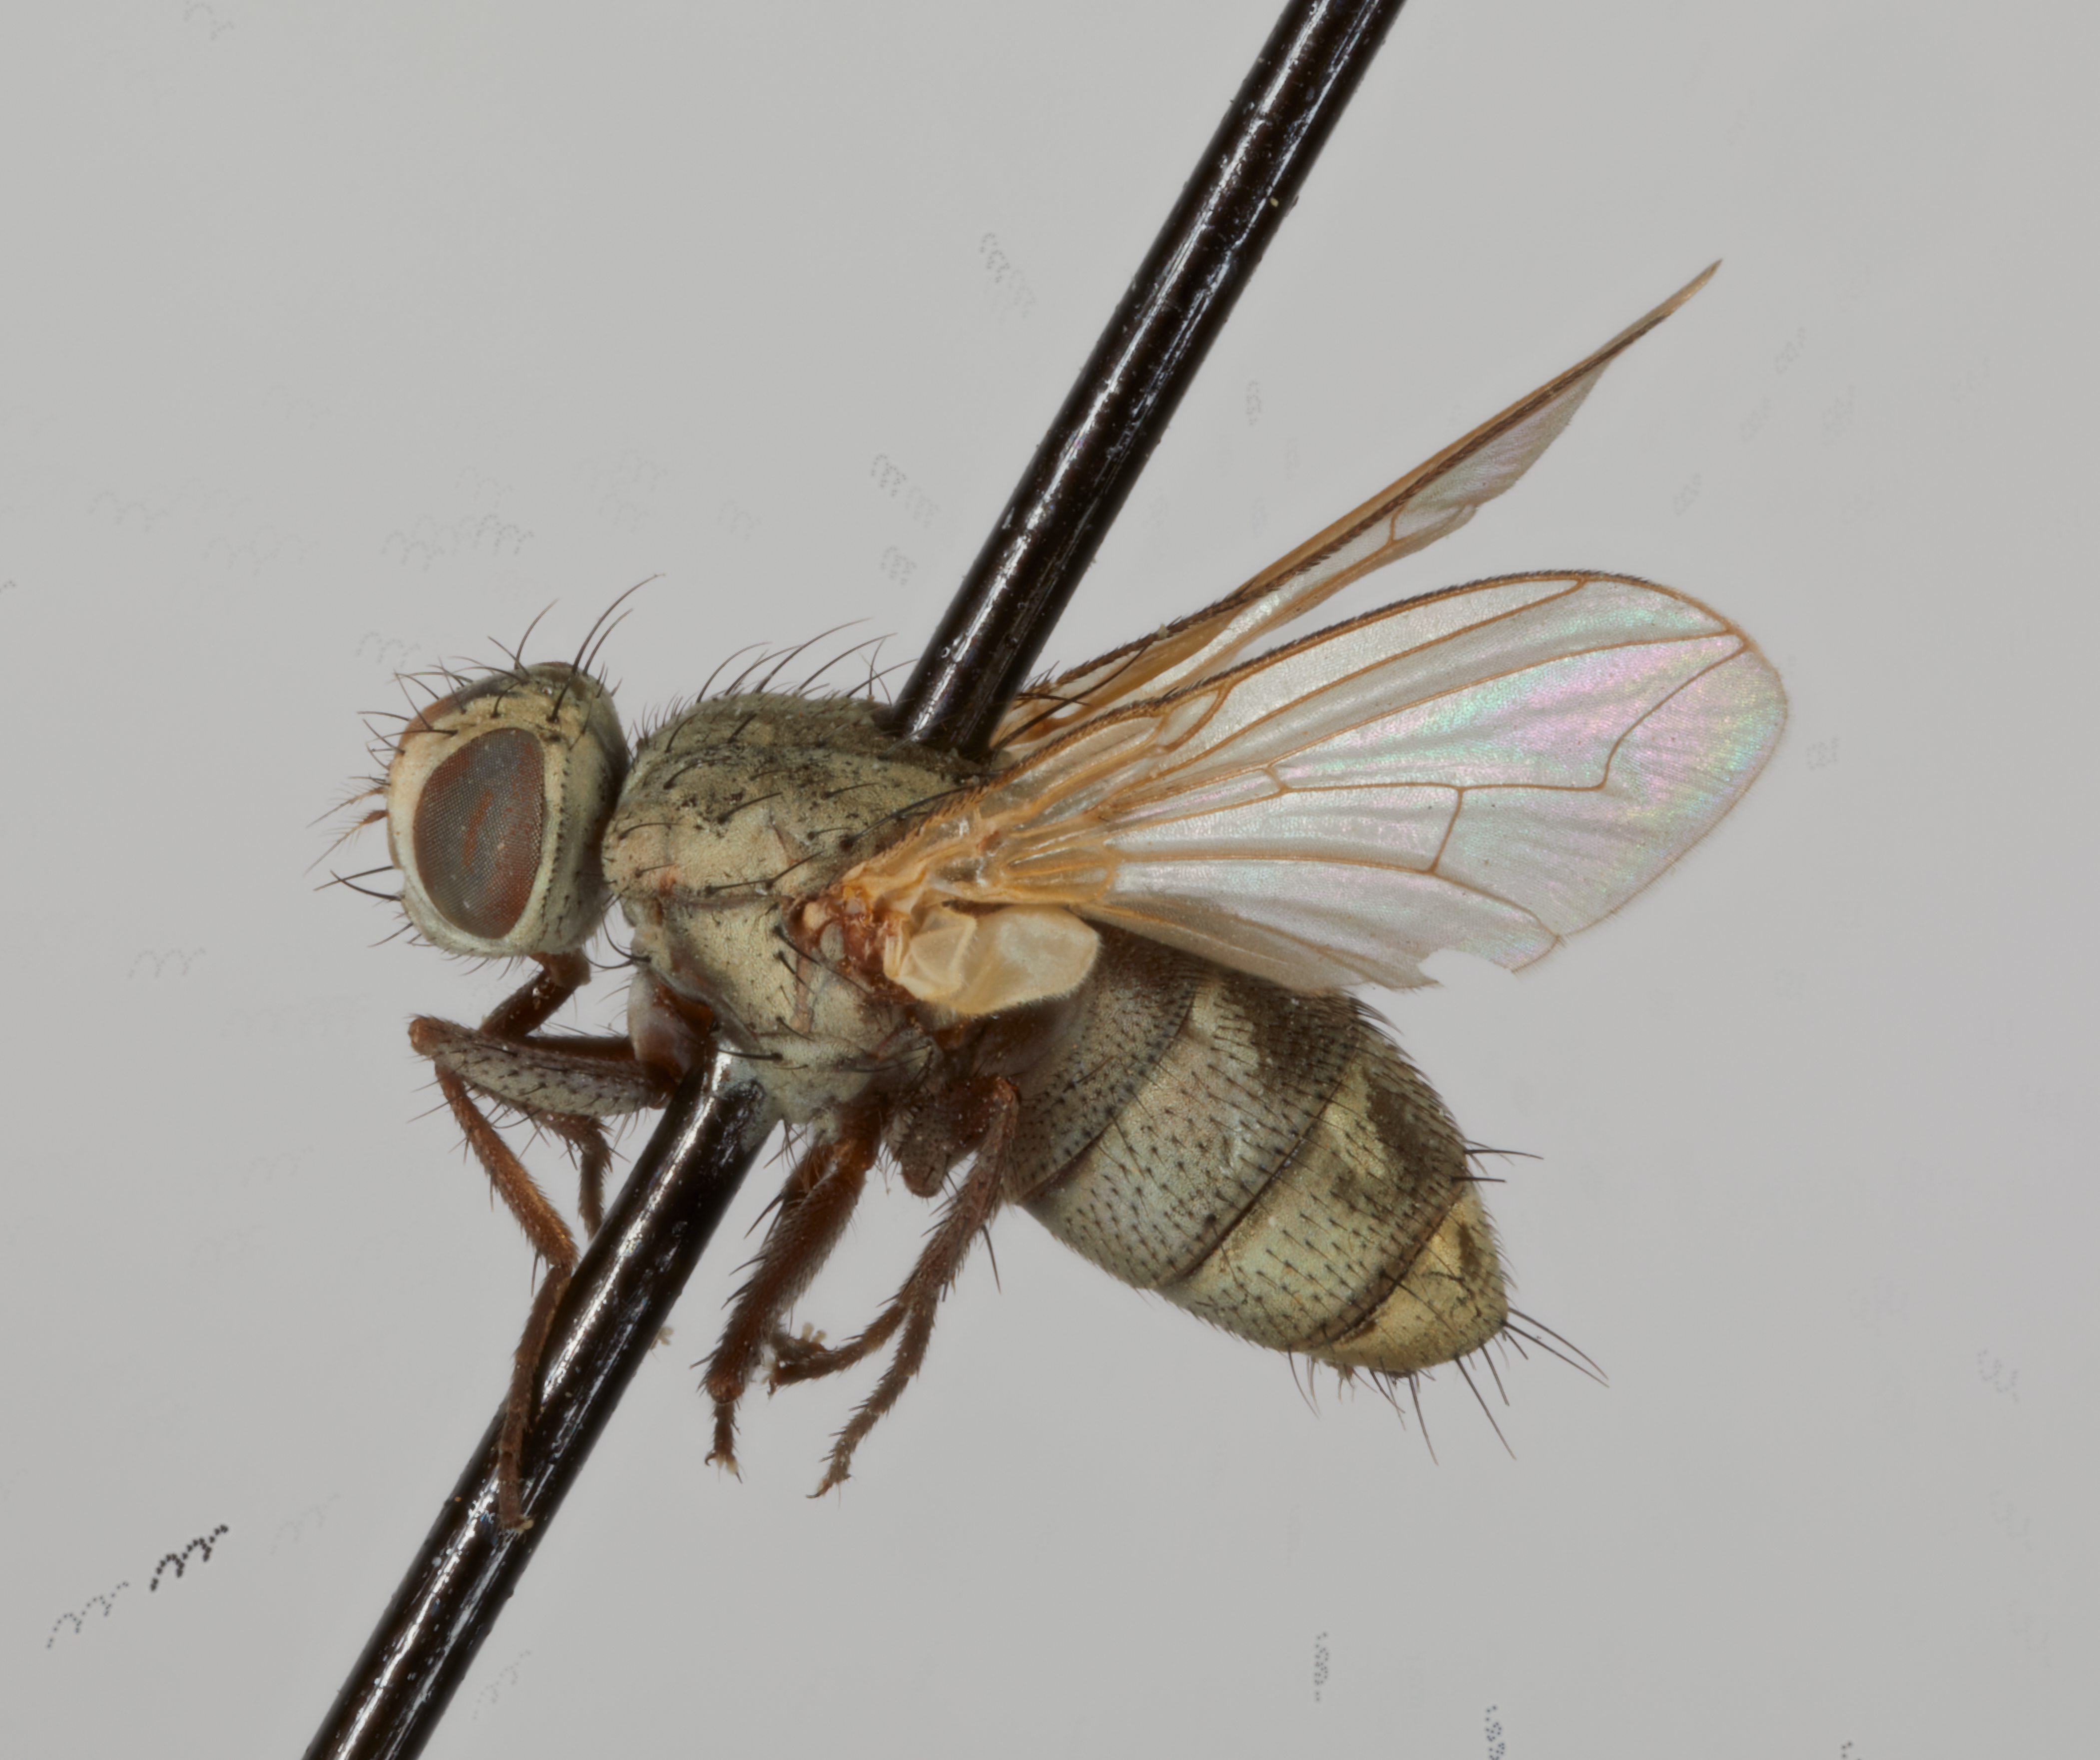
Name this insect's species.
Sarcophagula peruana
